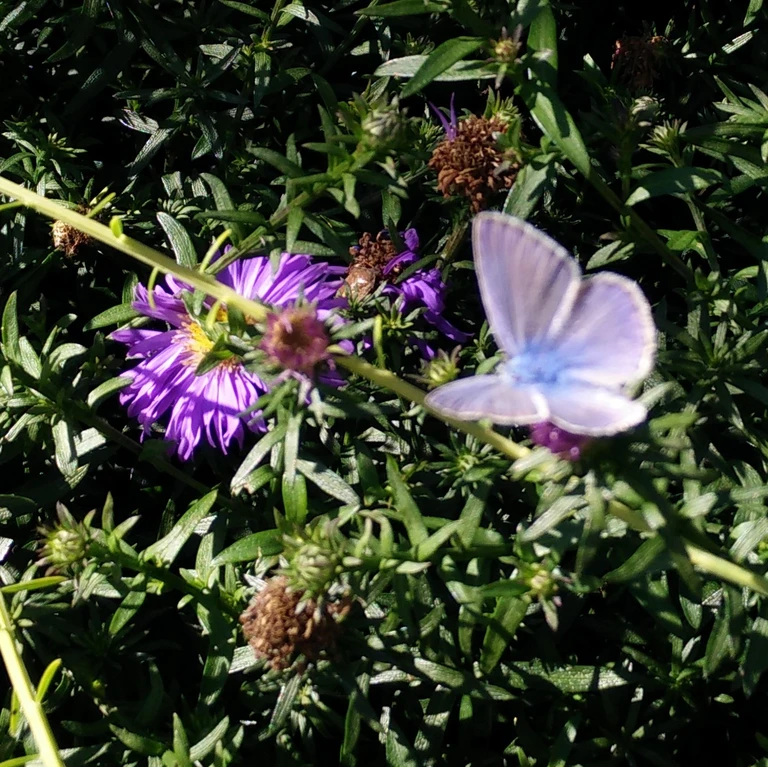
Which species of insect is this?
Polyommatus icarus
